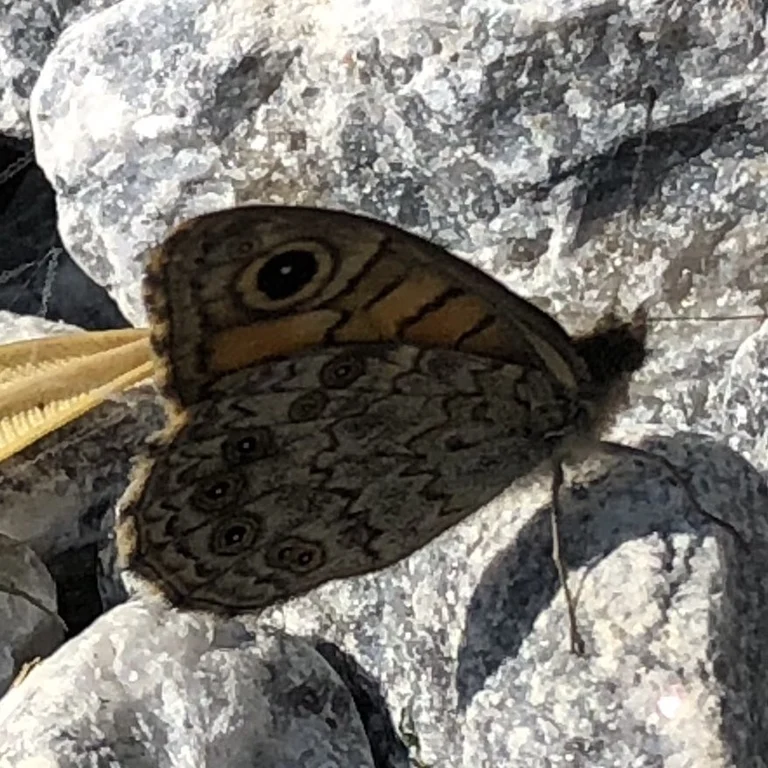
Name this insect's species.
Lasiommata megera (also Pararge megera)
